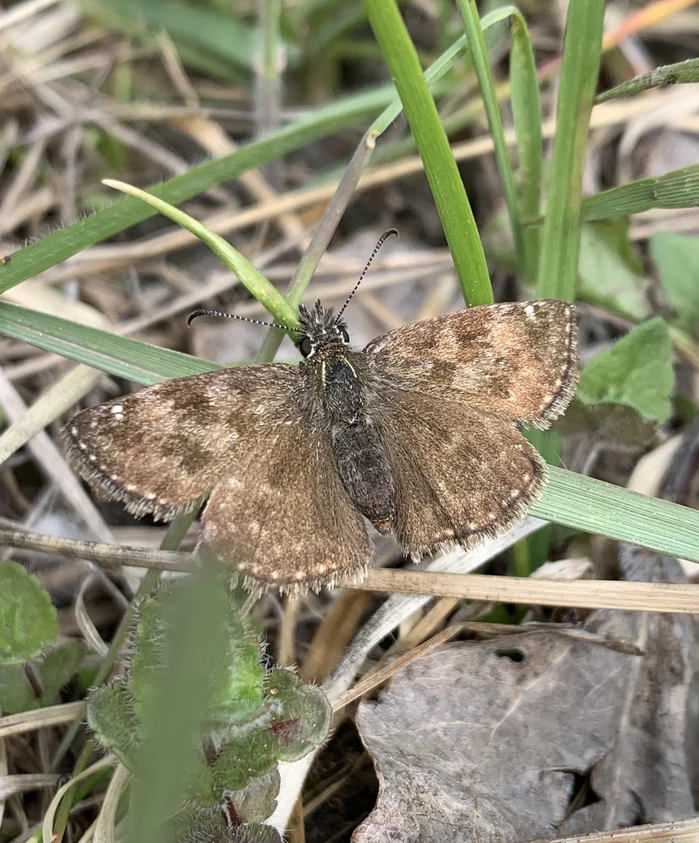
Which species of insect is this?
Erynnis tages
